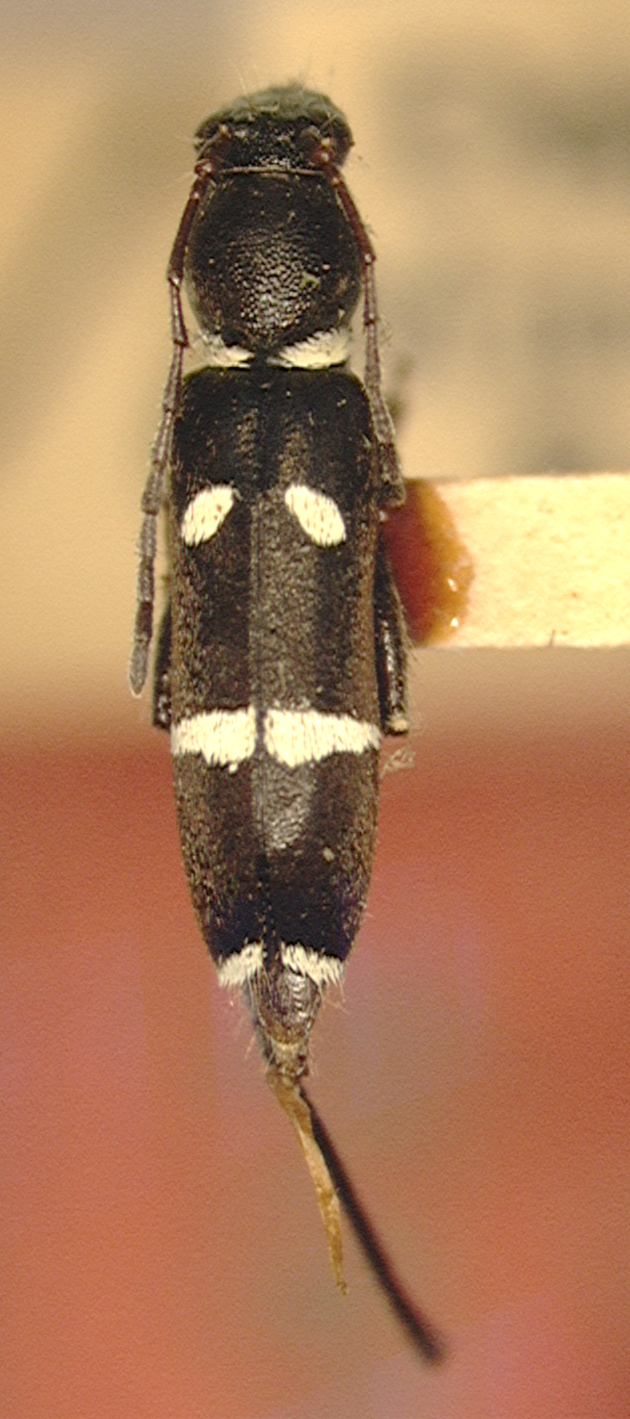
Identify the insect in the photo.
Demonax ater
